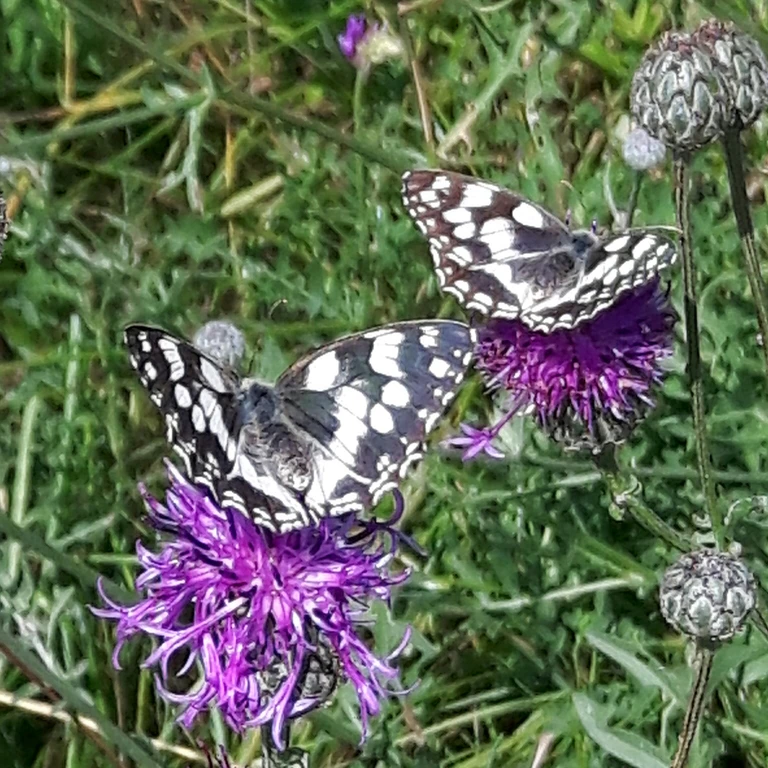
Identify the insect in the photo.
Melanargia galathea
